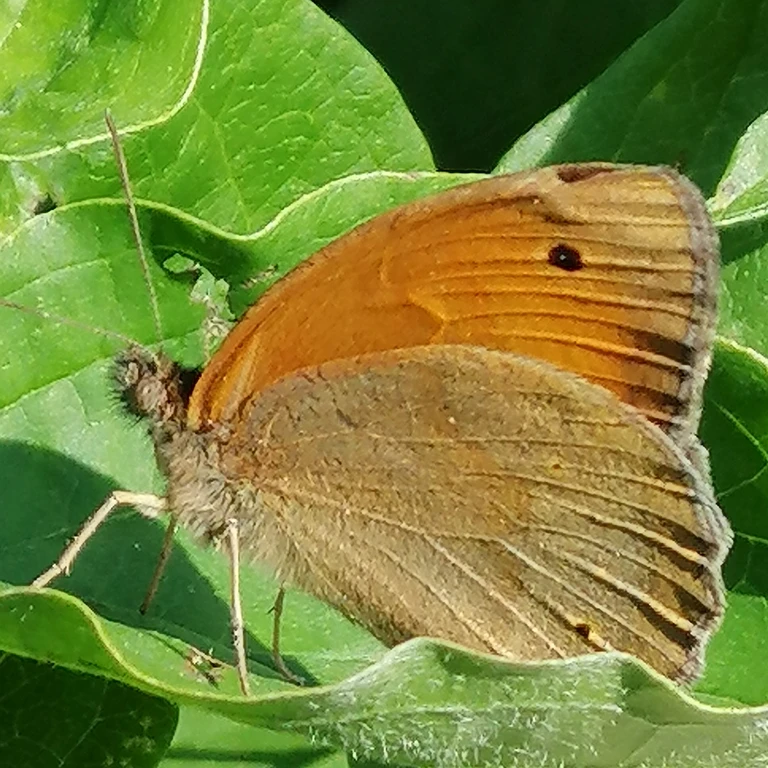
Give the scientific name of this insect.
Maniola jurtina
